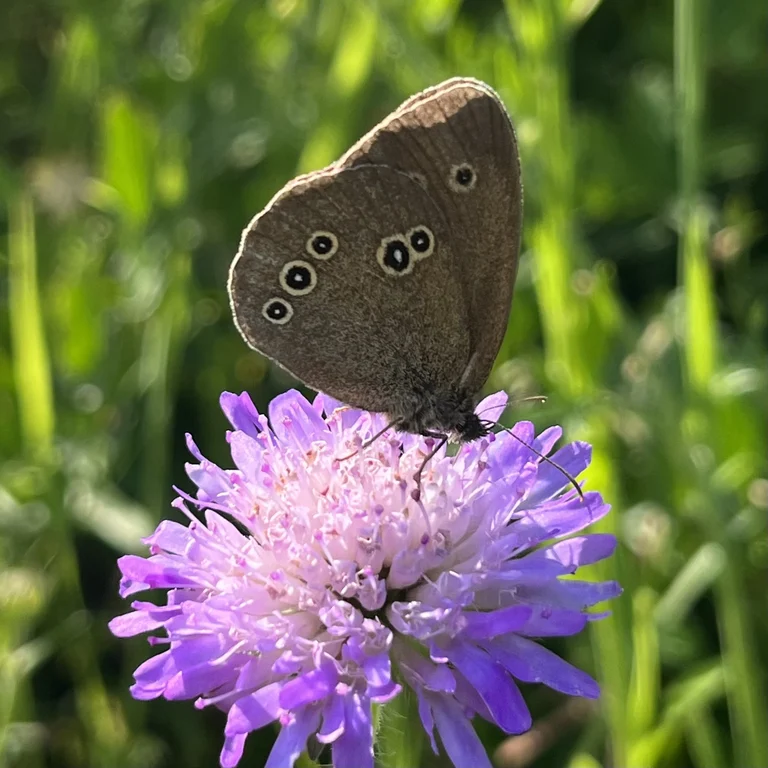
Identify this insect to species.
Aphantopus hyperantus
